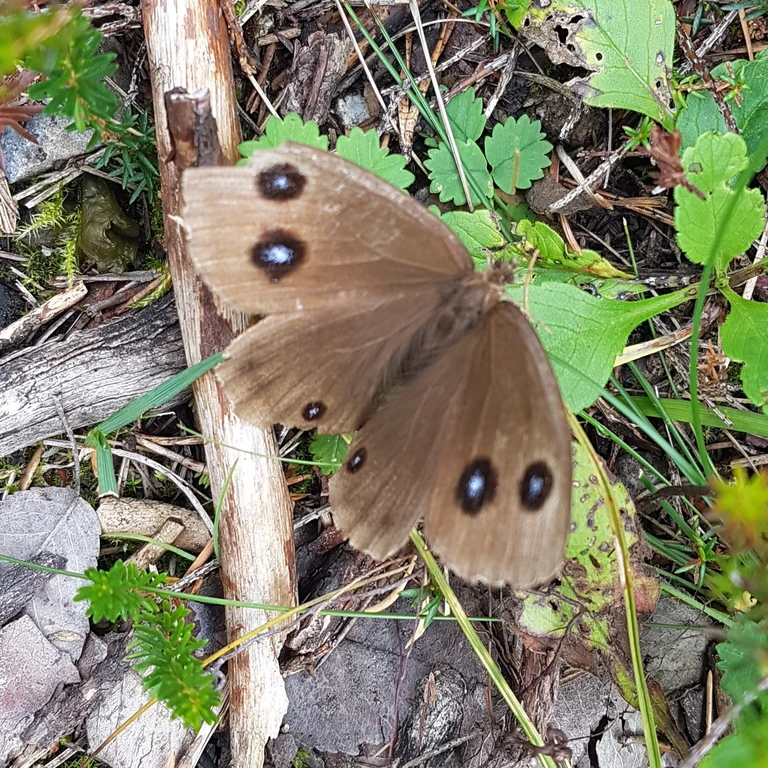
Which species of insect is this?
Minois dryas
